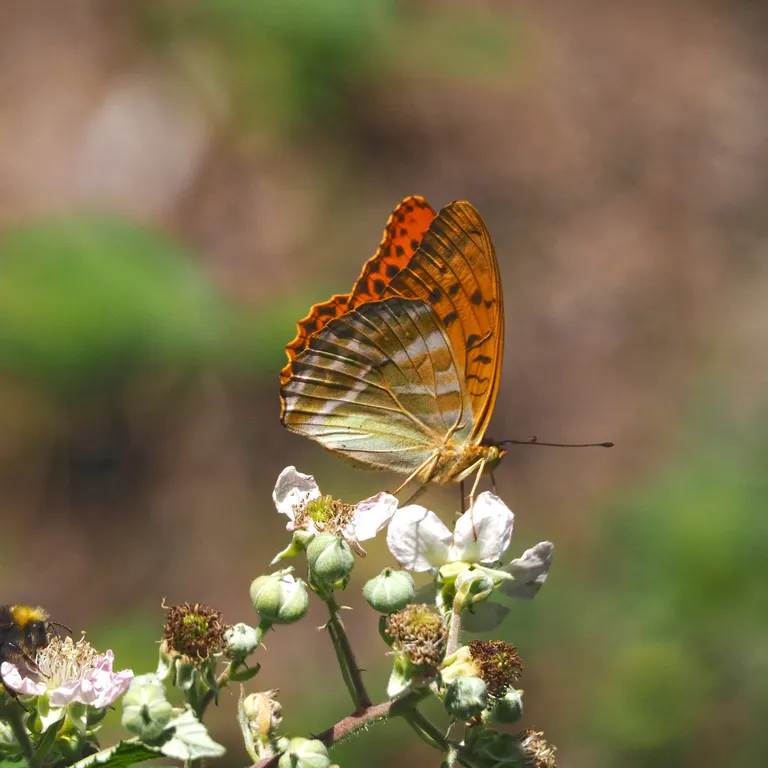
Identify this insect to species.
Argynnis paphia
